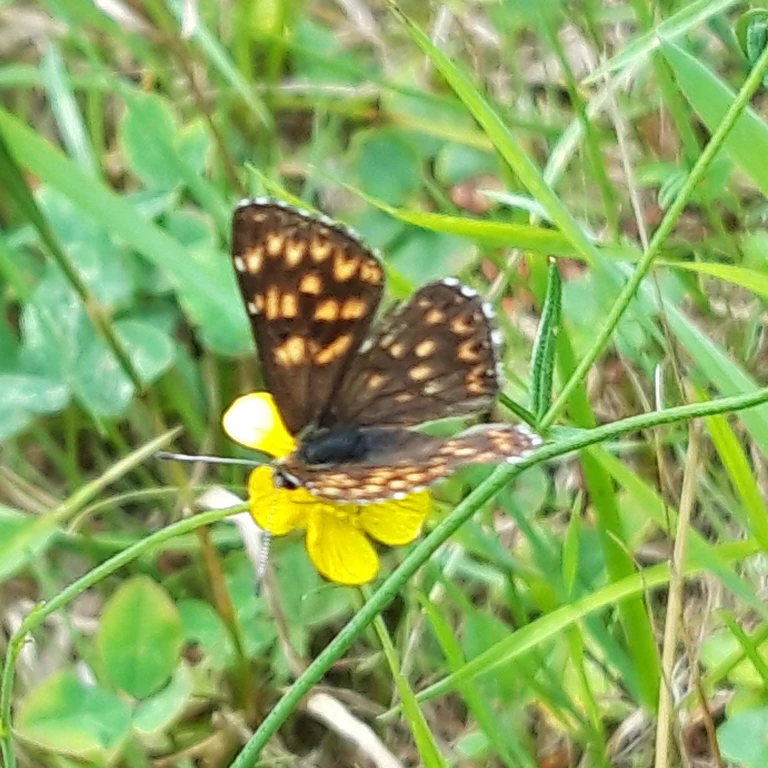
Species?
Hamearis lucina
